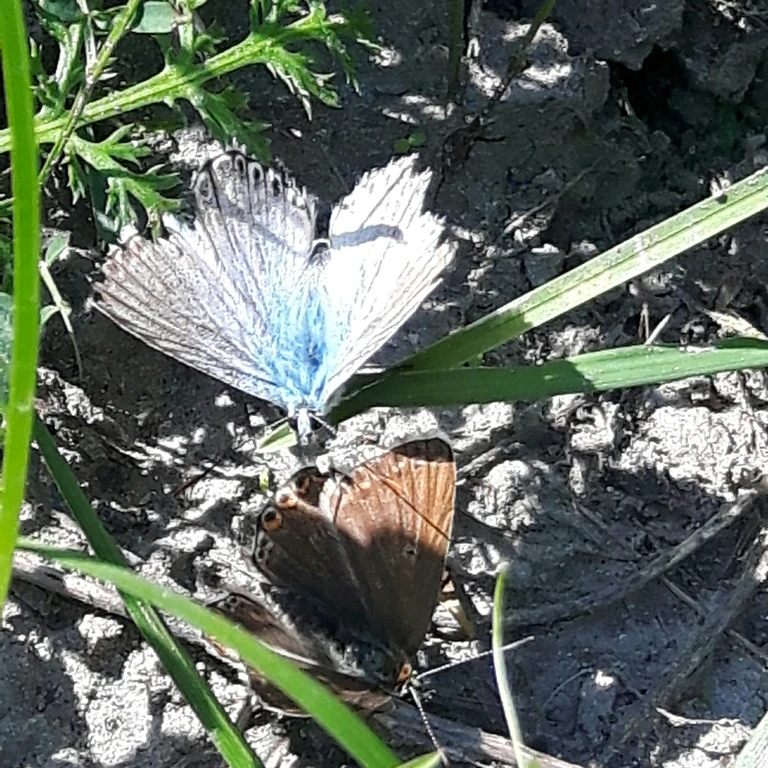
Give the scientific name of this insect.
Lysandra coridon
